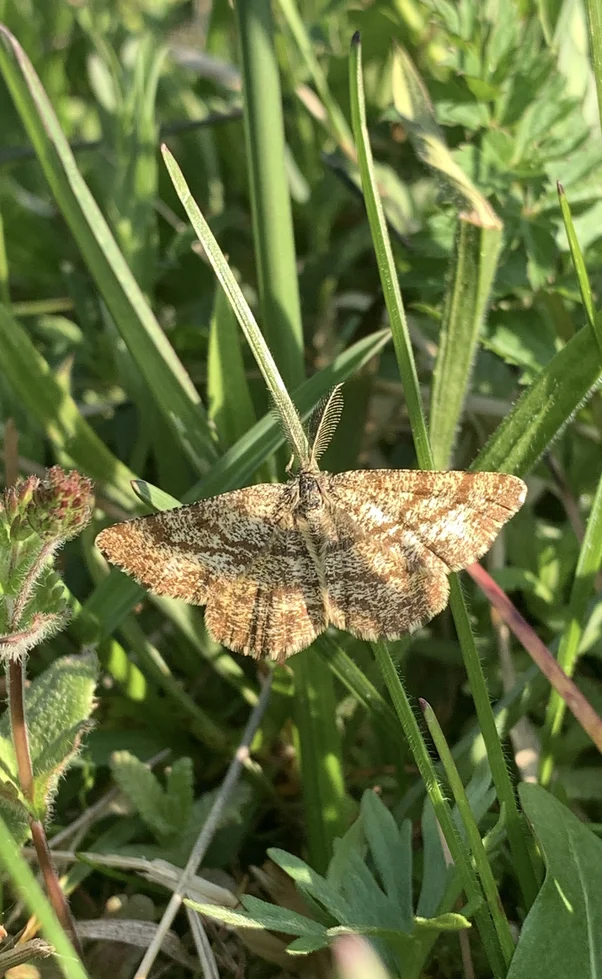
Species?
Ematurga atomaria
